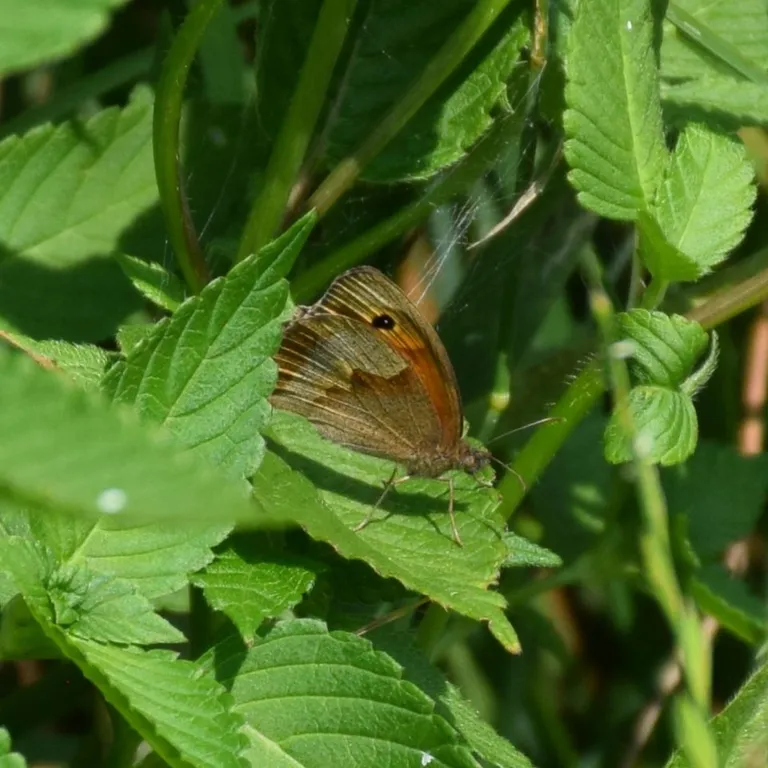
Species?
Maniola jurtina
